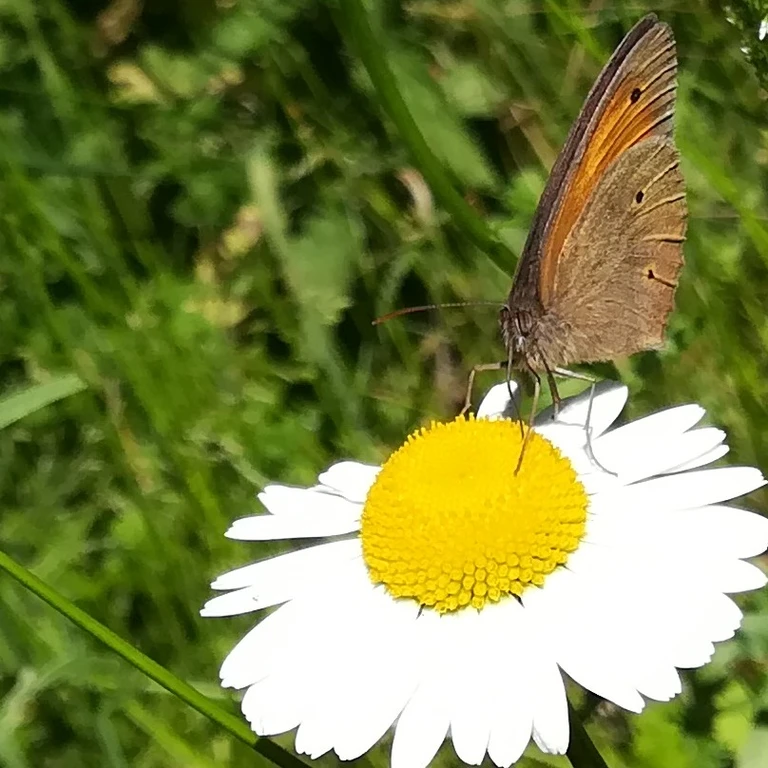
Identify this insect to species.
Maniola jurtina
